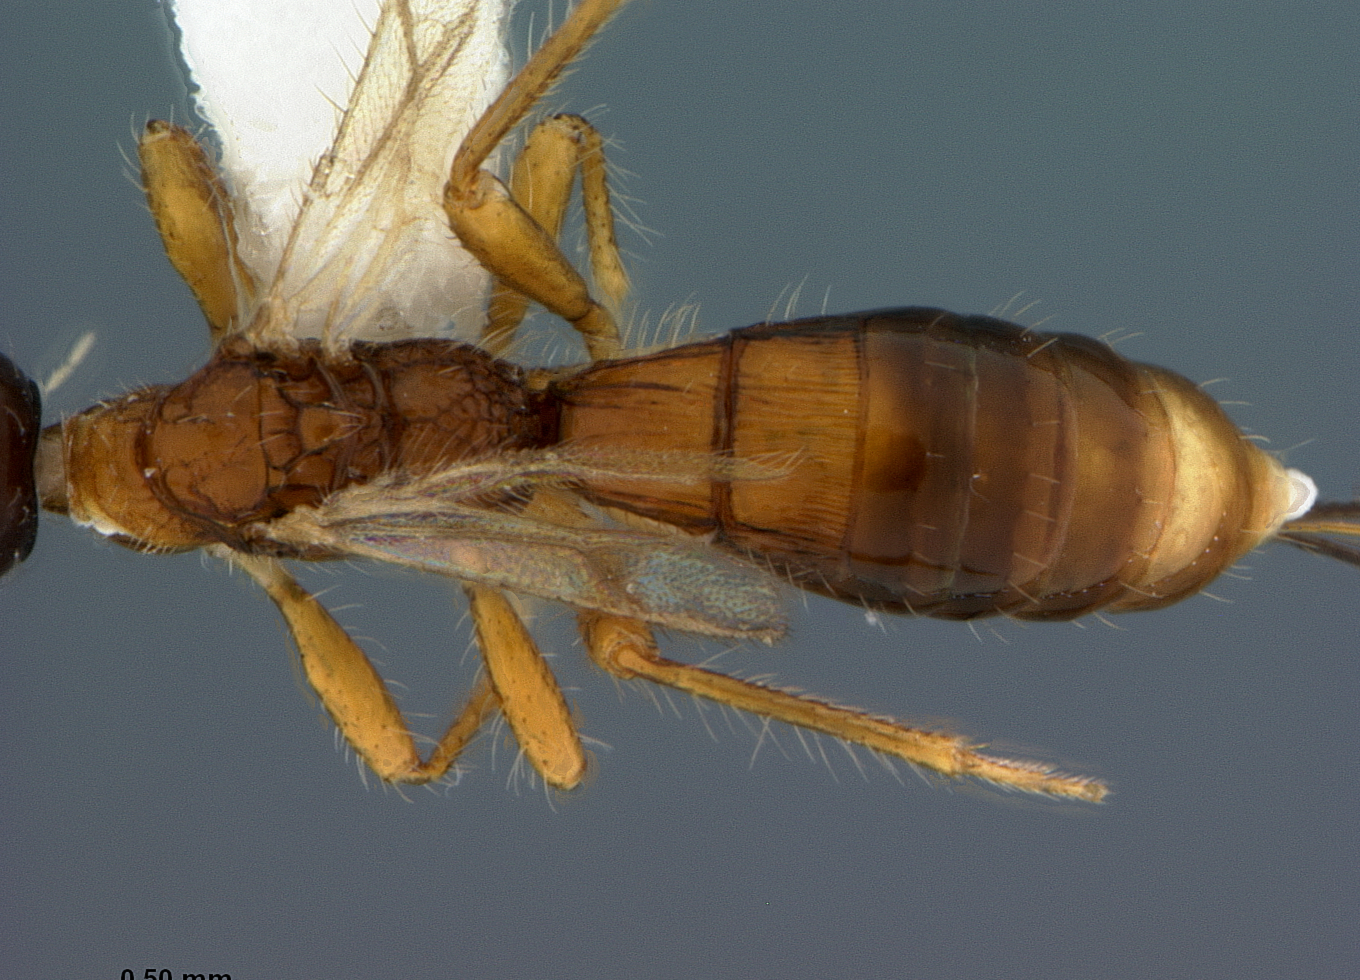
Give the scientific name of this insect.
Heterospilus belokobylskiji
